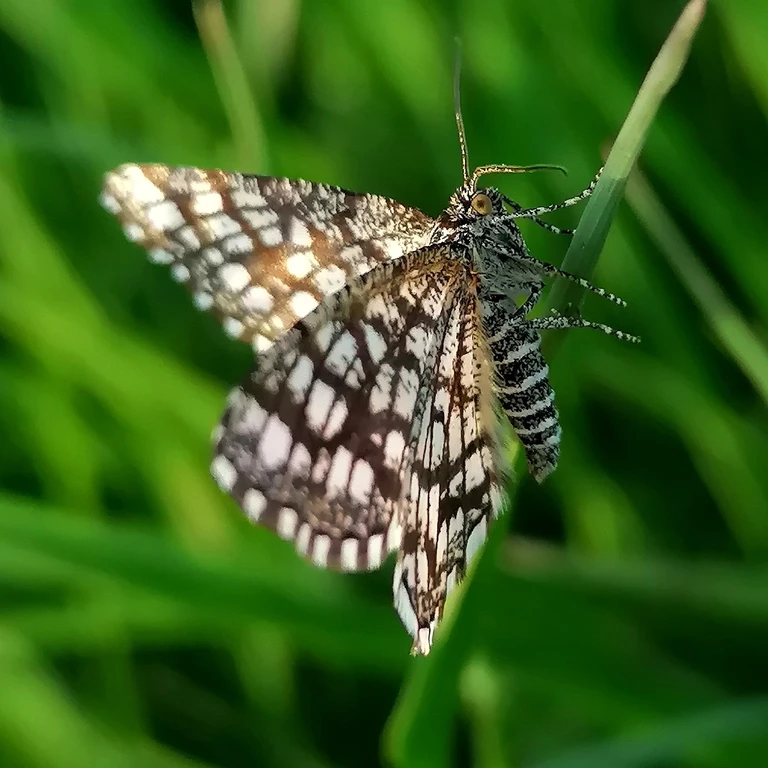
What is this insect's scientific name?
Chiasmia clathrata
